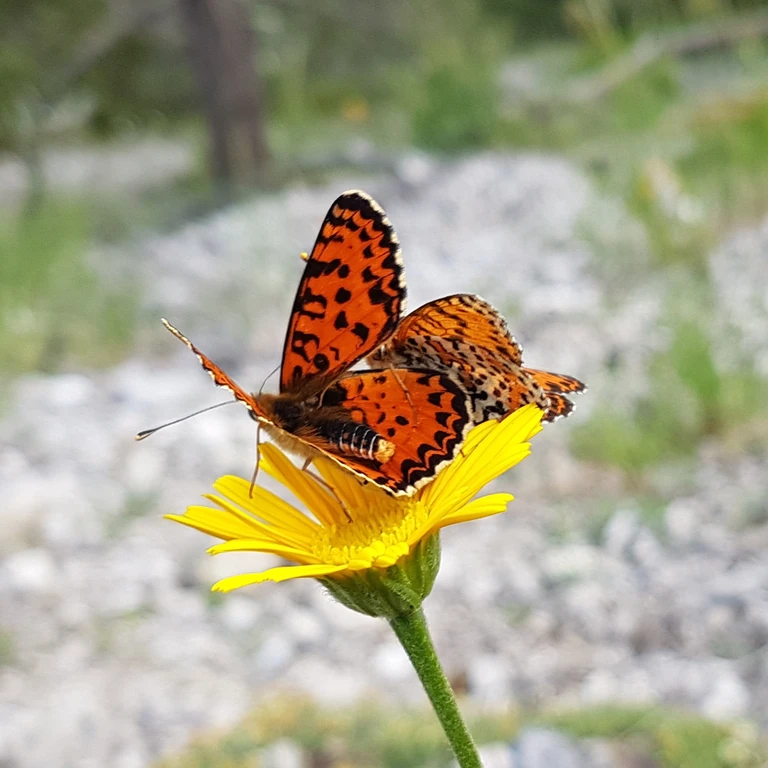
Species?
Melitaea didyma
